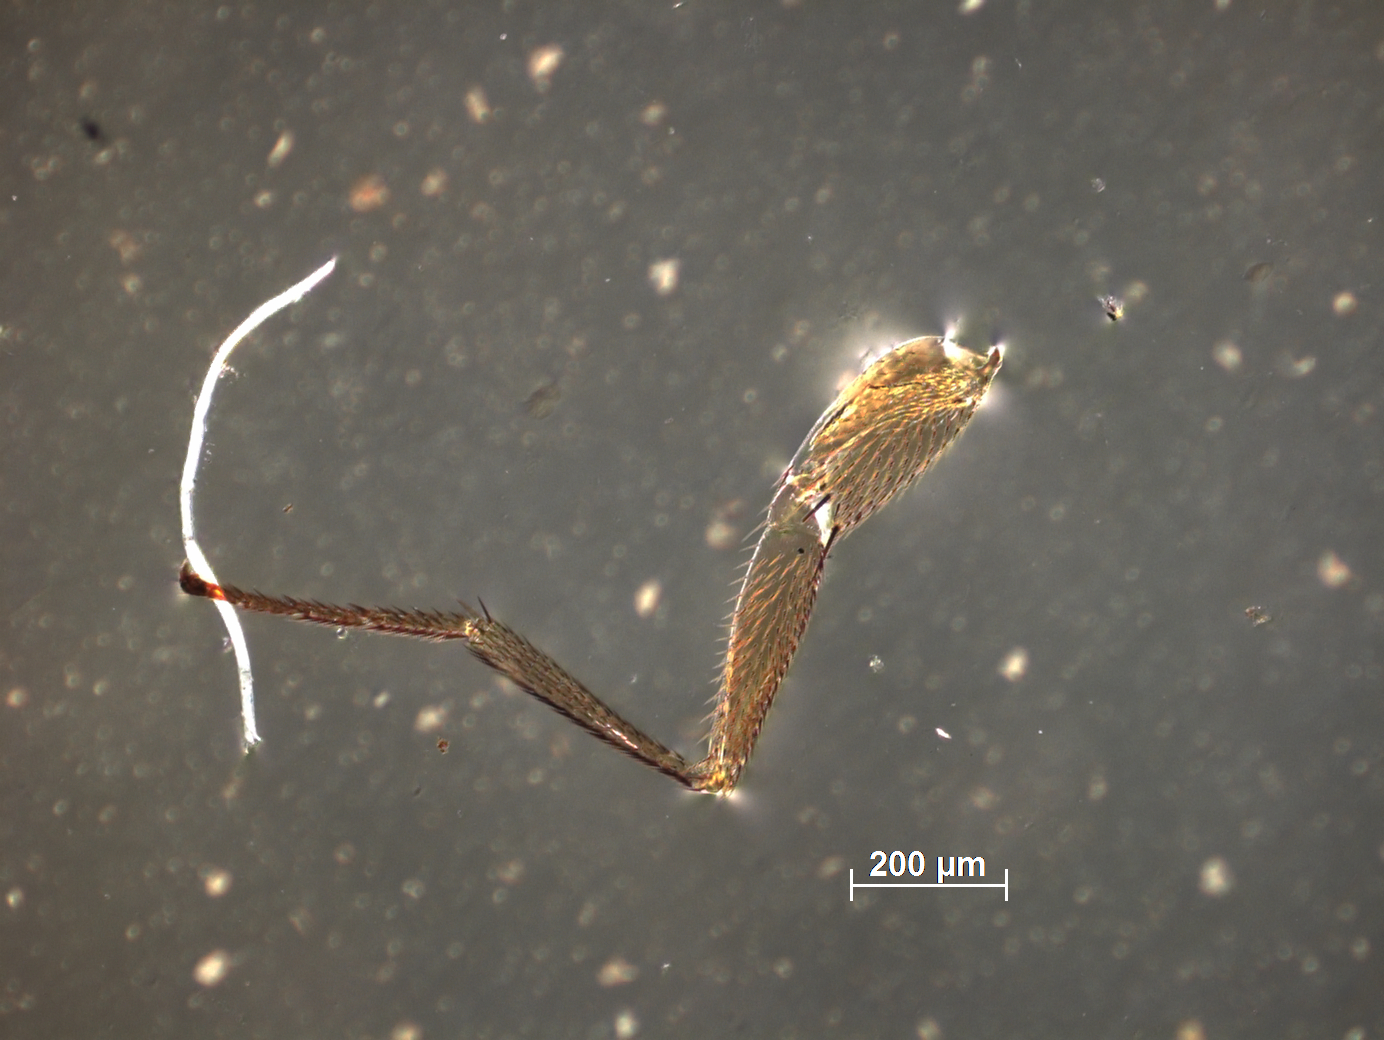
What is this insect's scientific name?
Elasmus binocellatus
